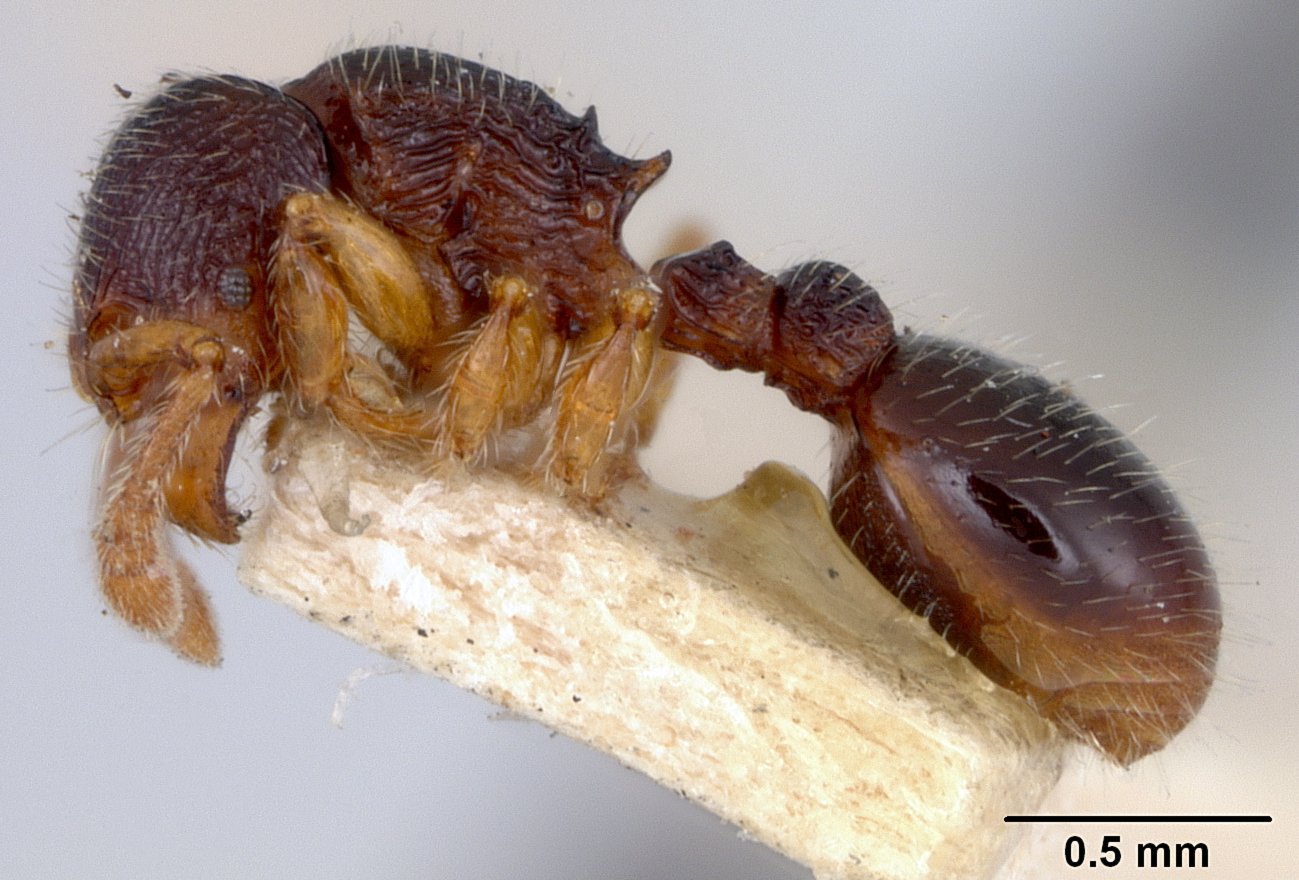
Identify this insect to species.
Myrmecina graminicola
